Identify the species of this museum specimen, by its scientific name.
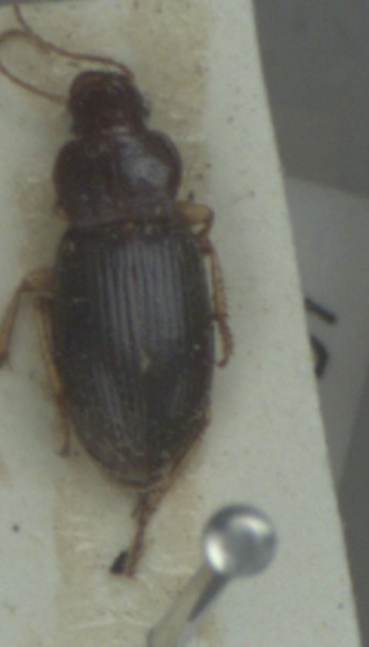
Ophonus rufibarbis
